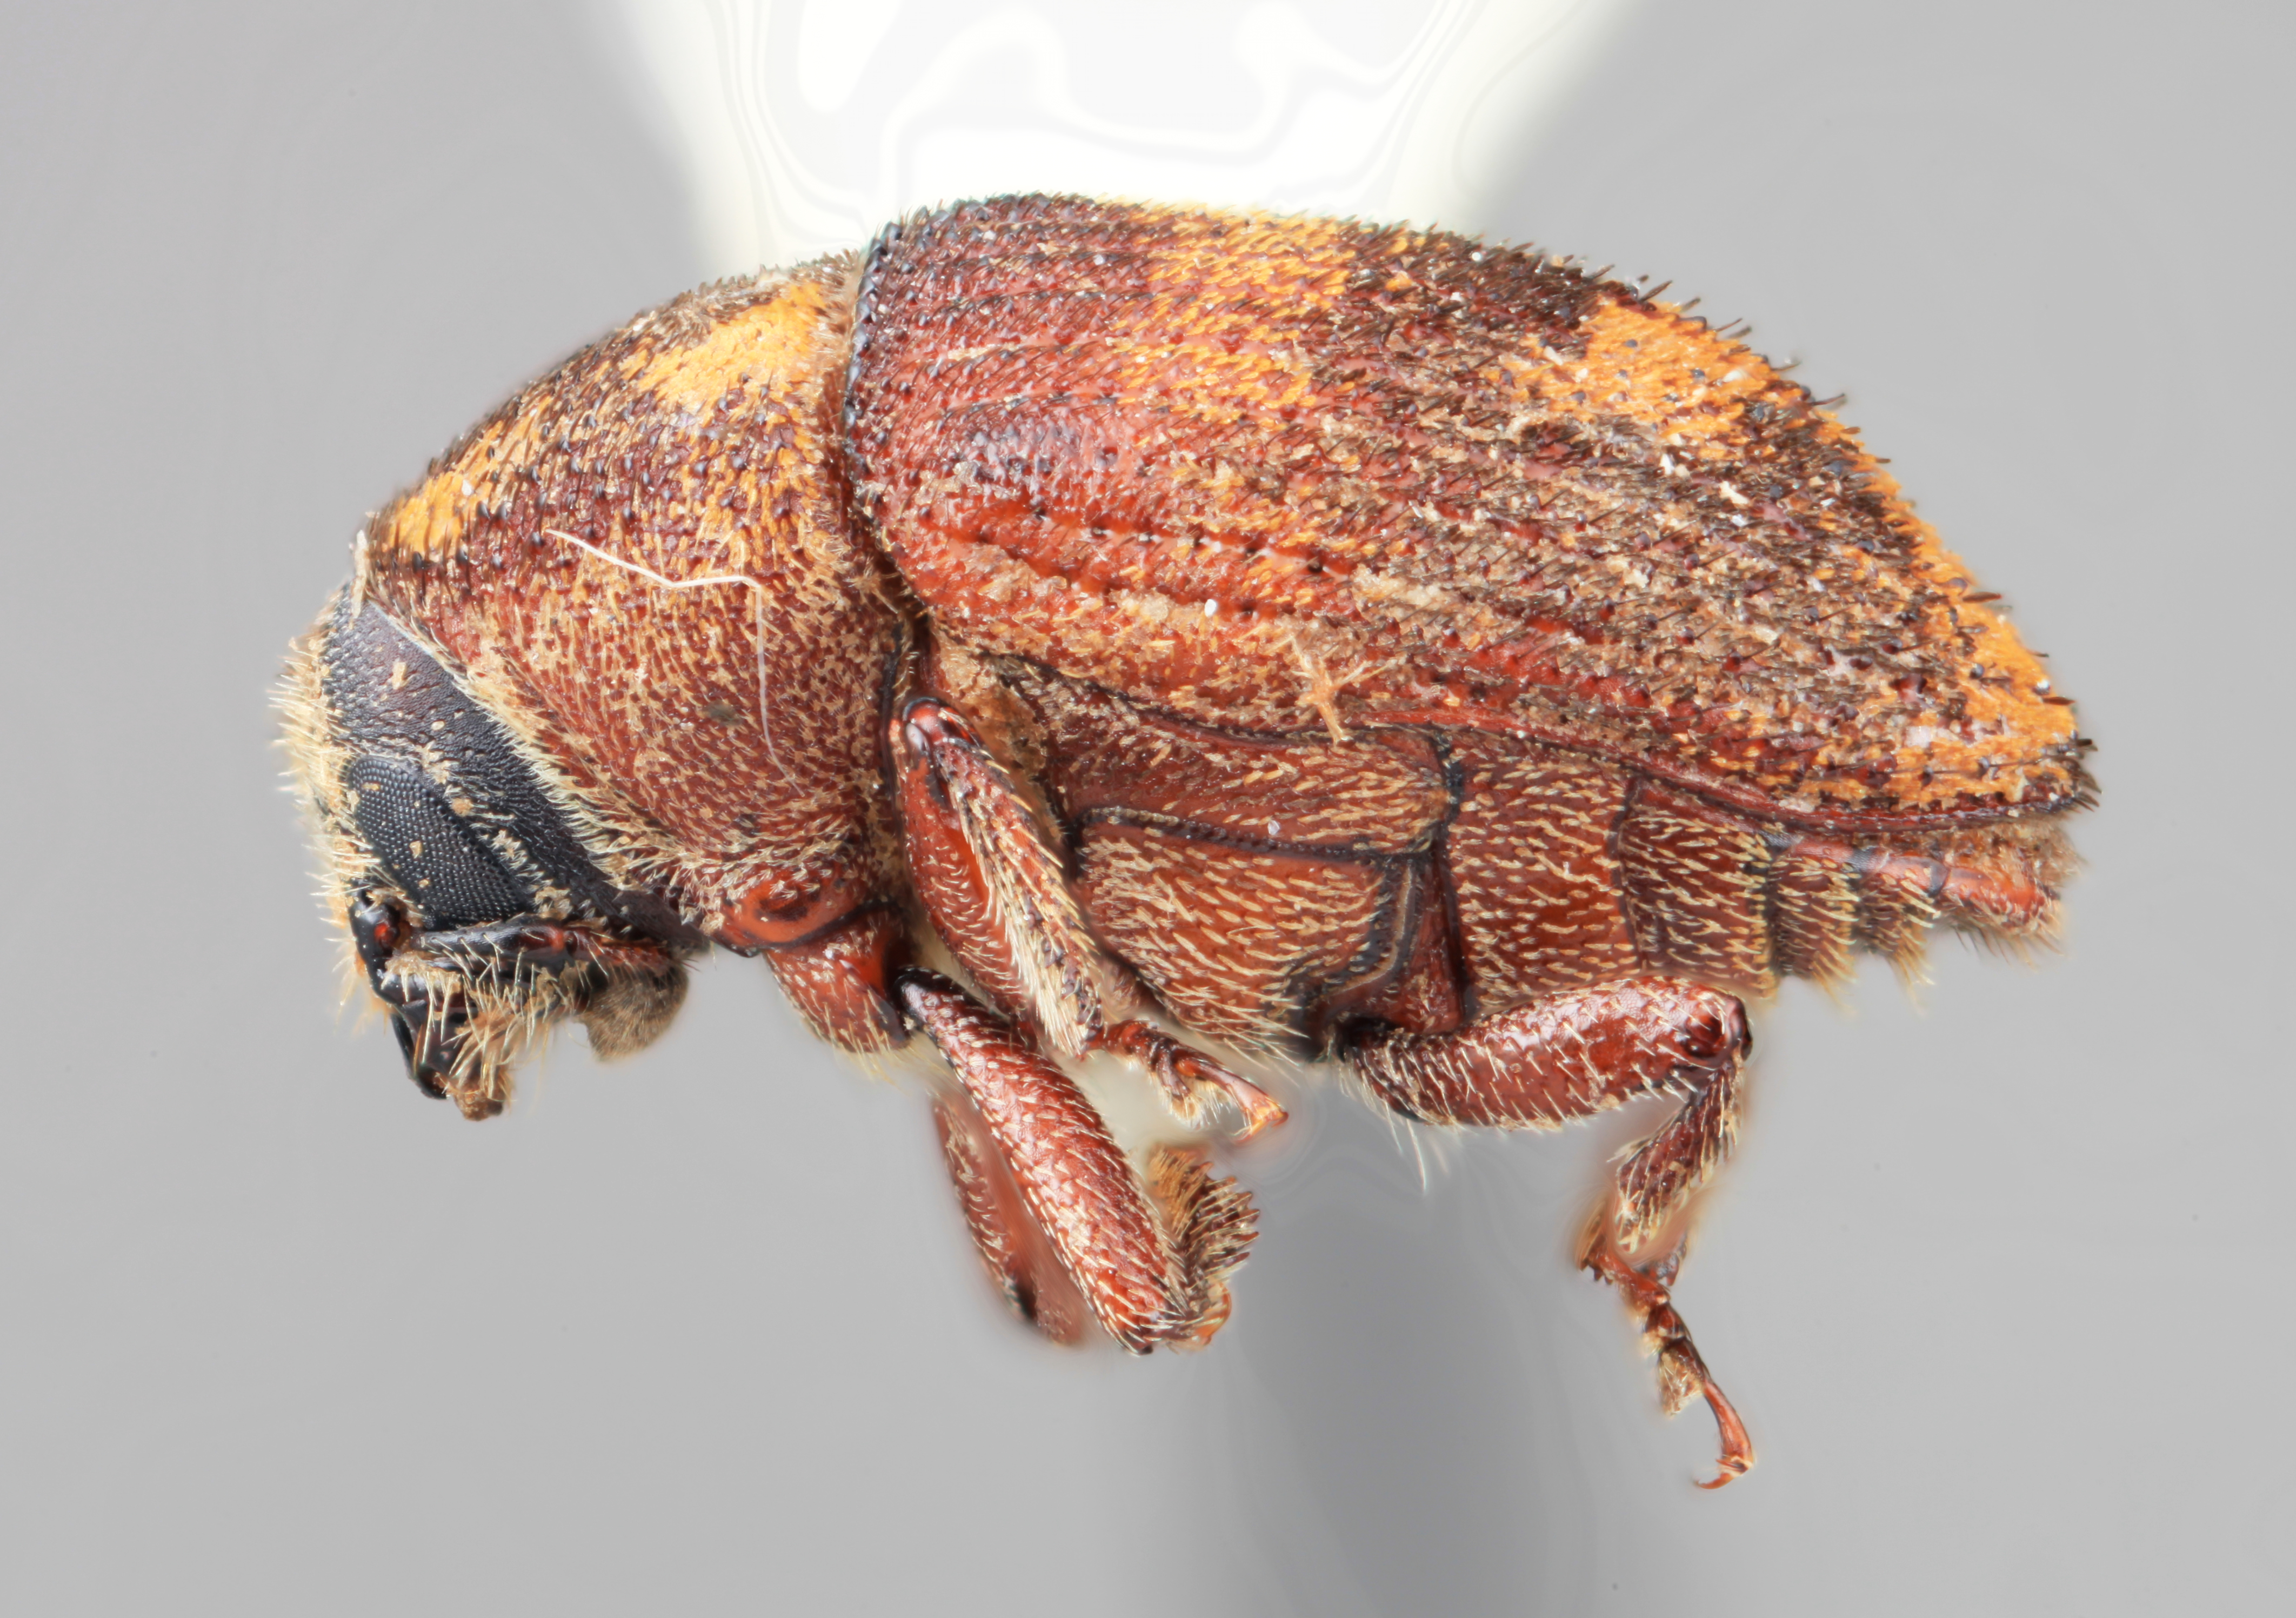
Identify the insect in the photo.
Hylesinus aztecus
